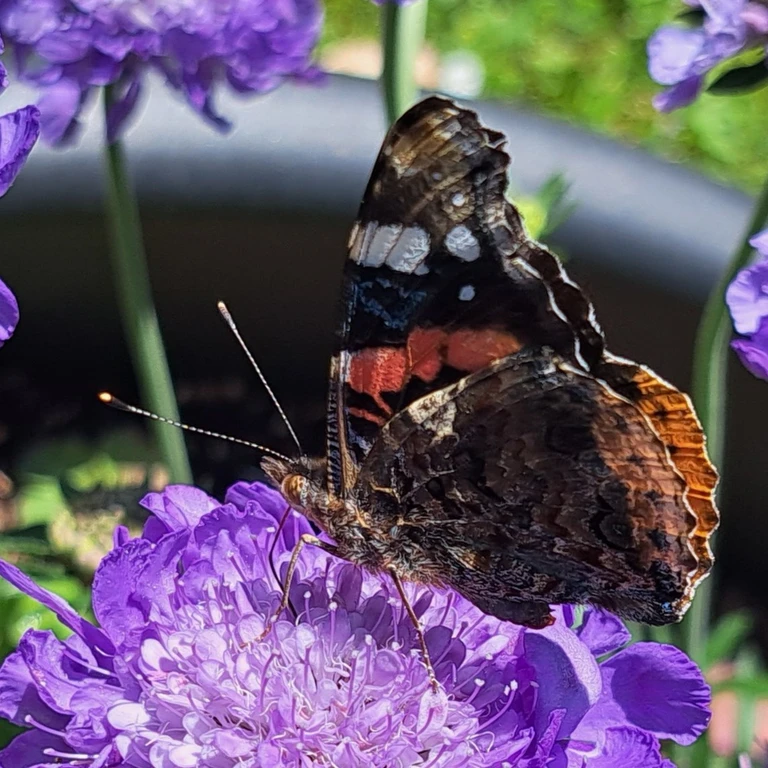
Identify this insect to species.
Vanessa atalanta
